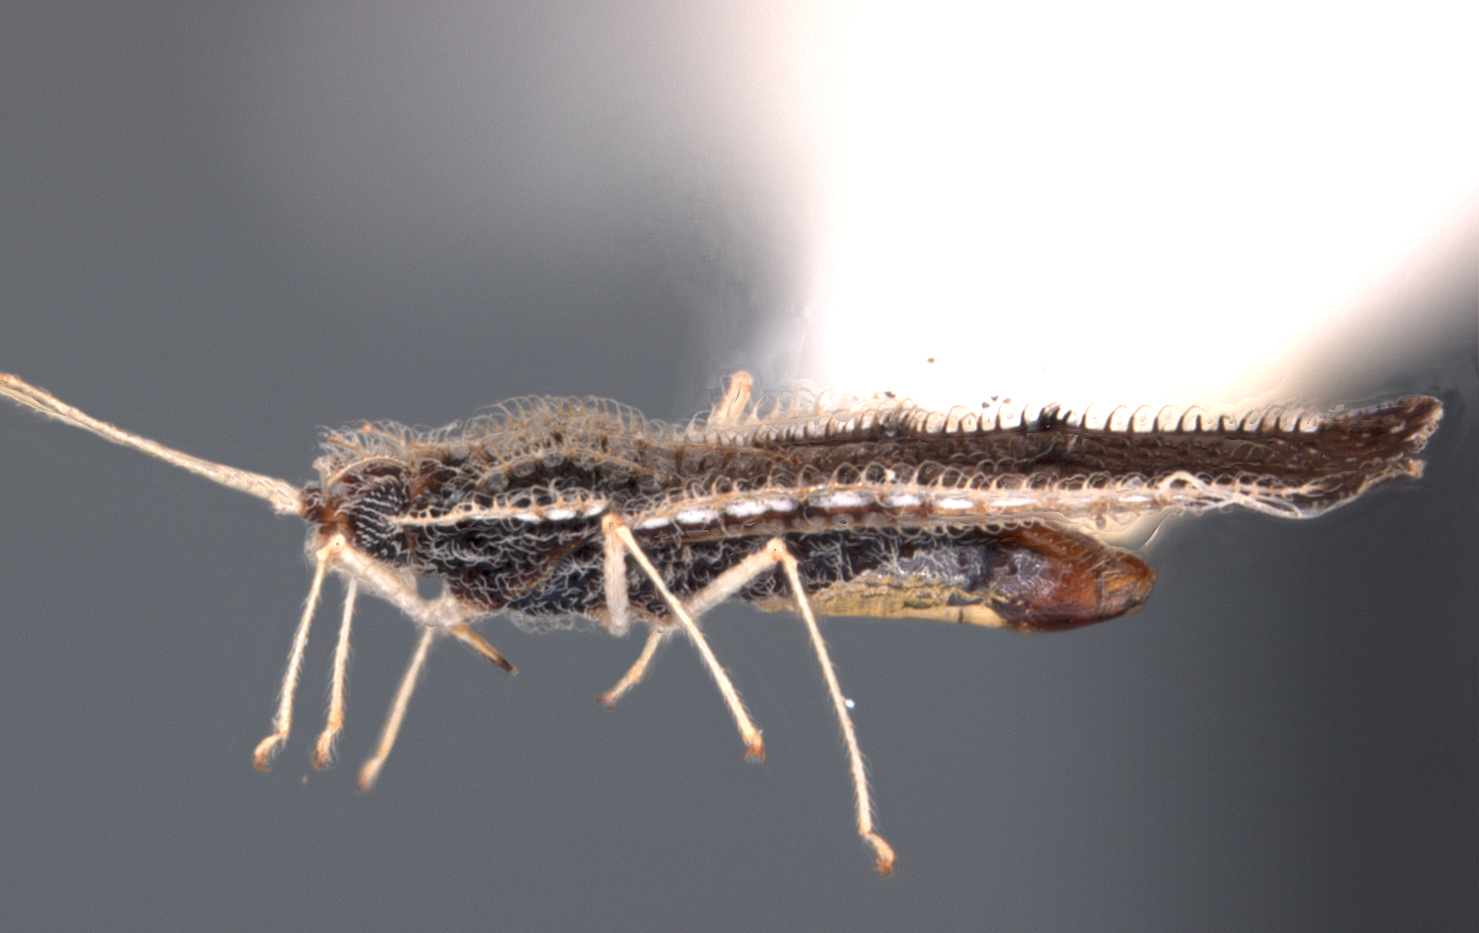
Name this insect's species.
Haedus cirratus
